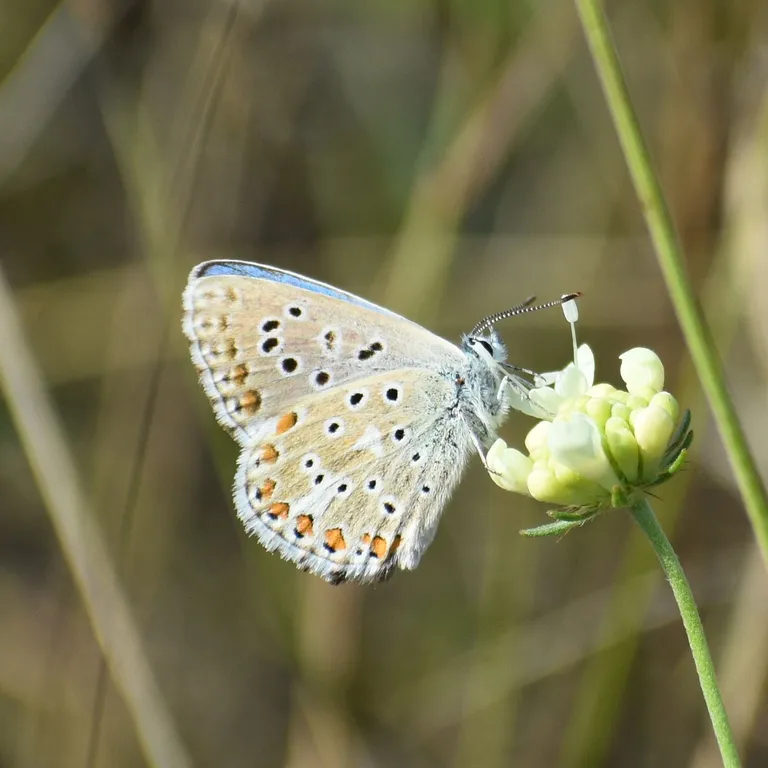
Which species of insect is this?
Lysandra bellargus
